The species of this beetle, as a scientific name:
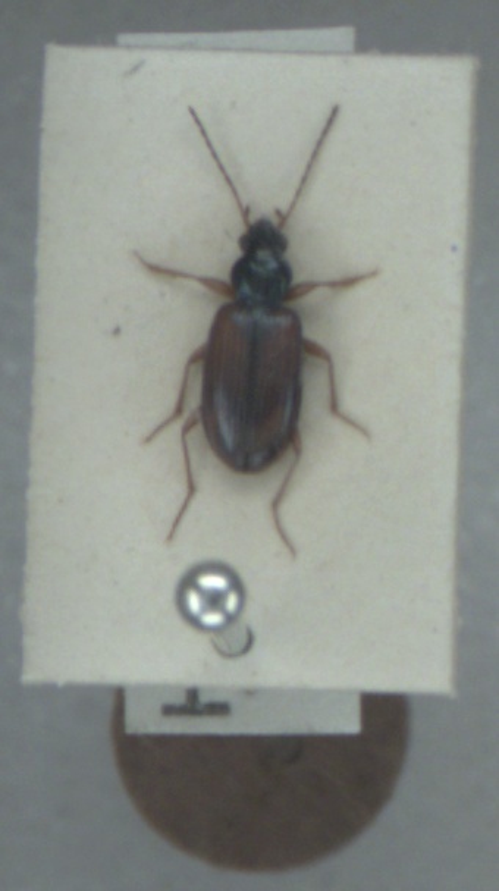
Bembidion testaceum
